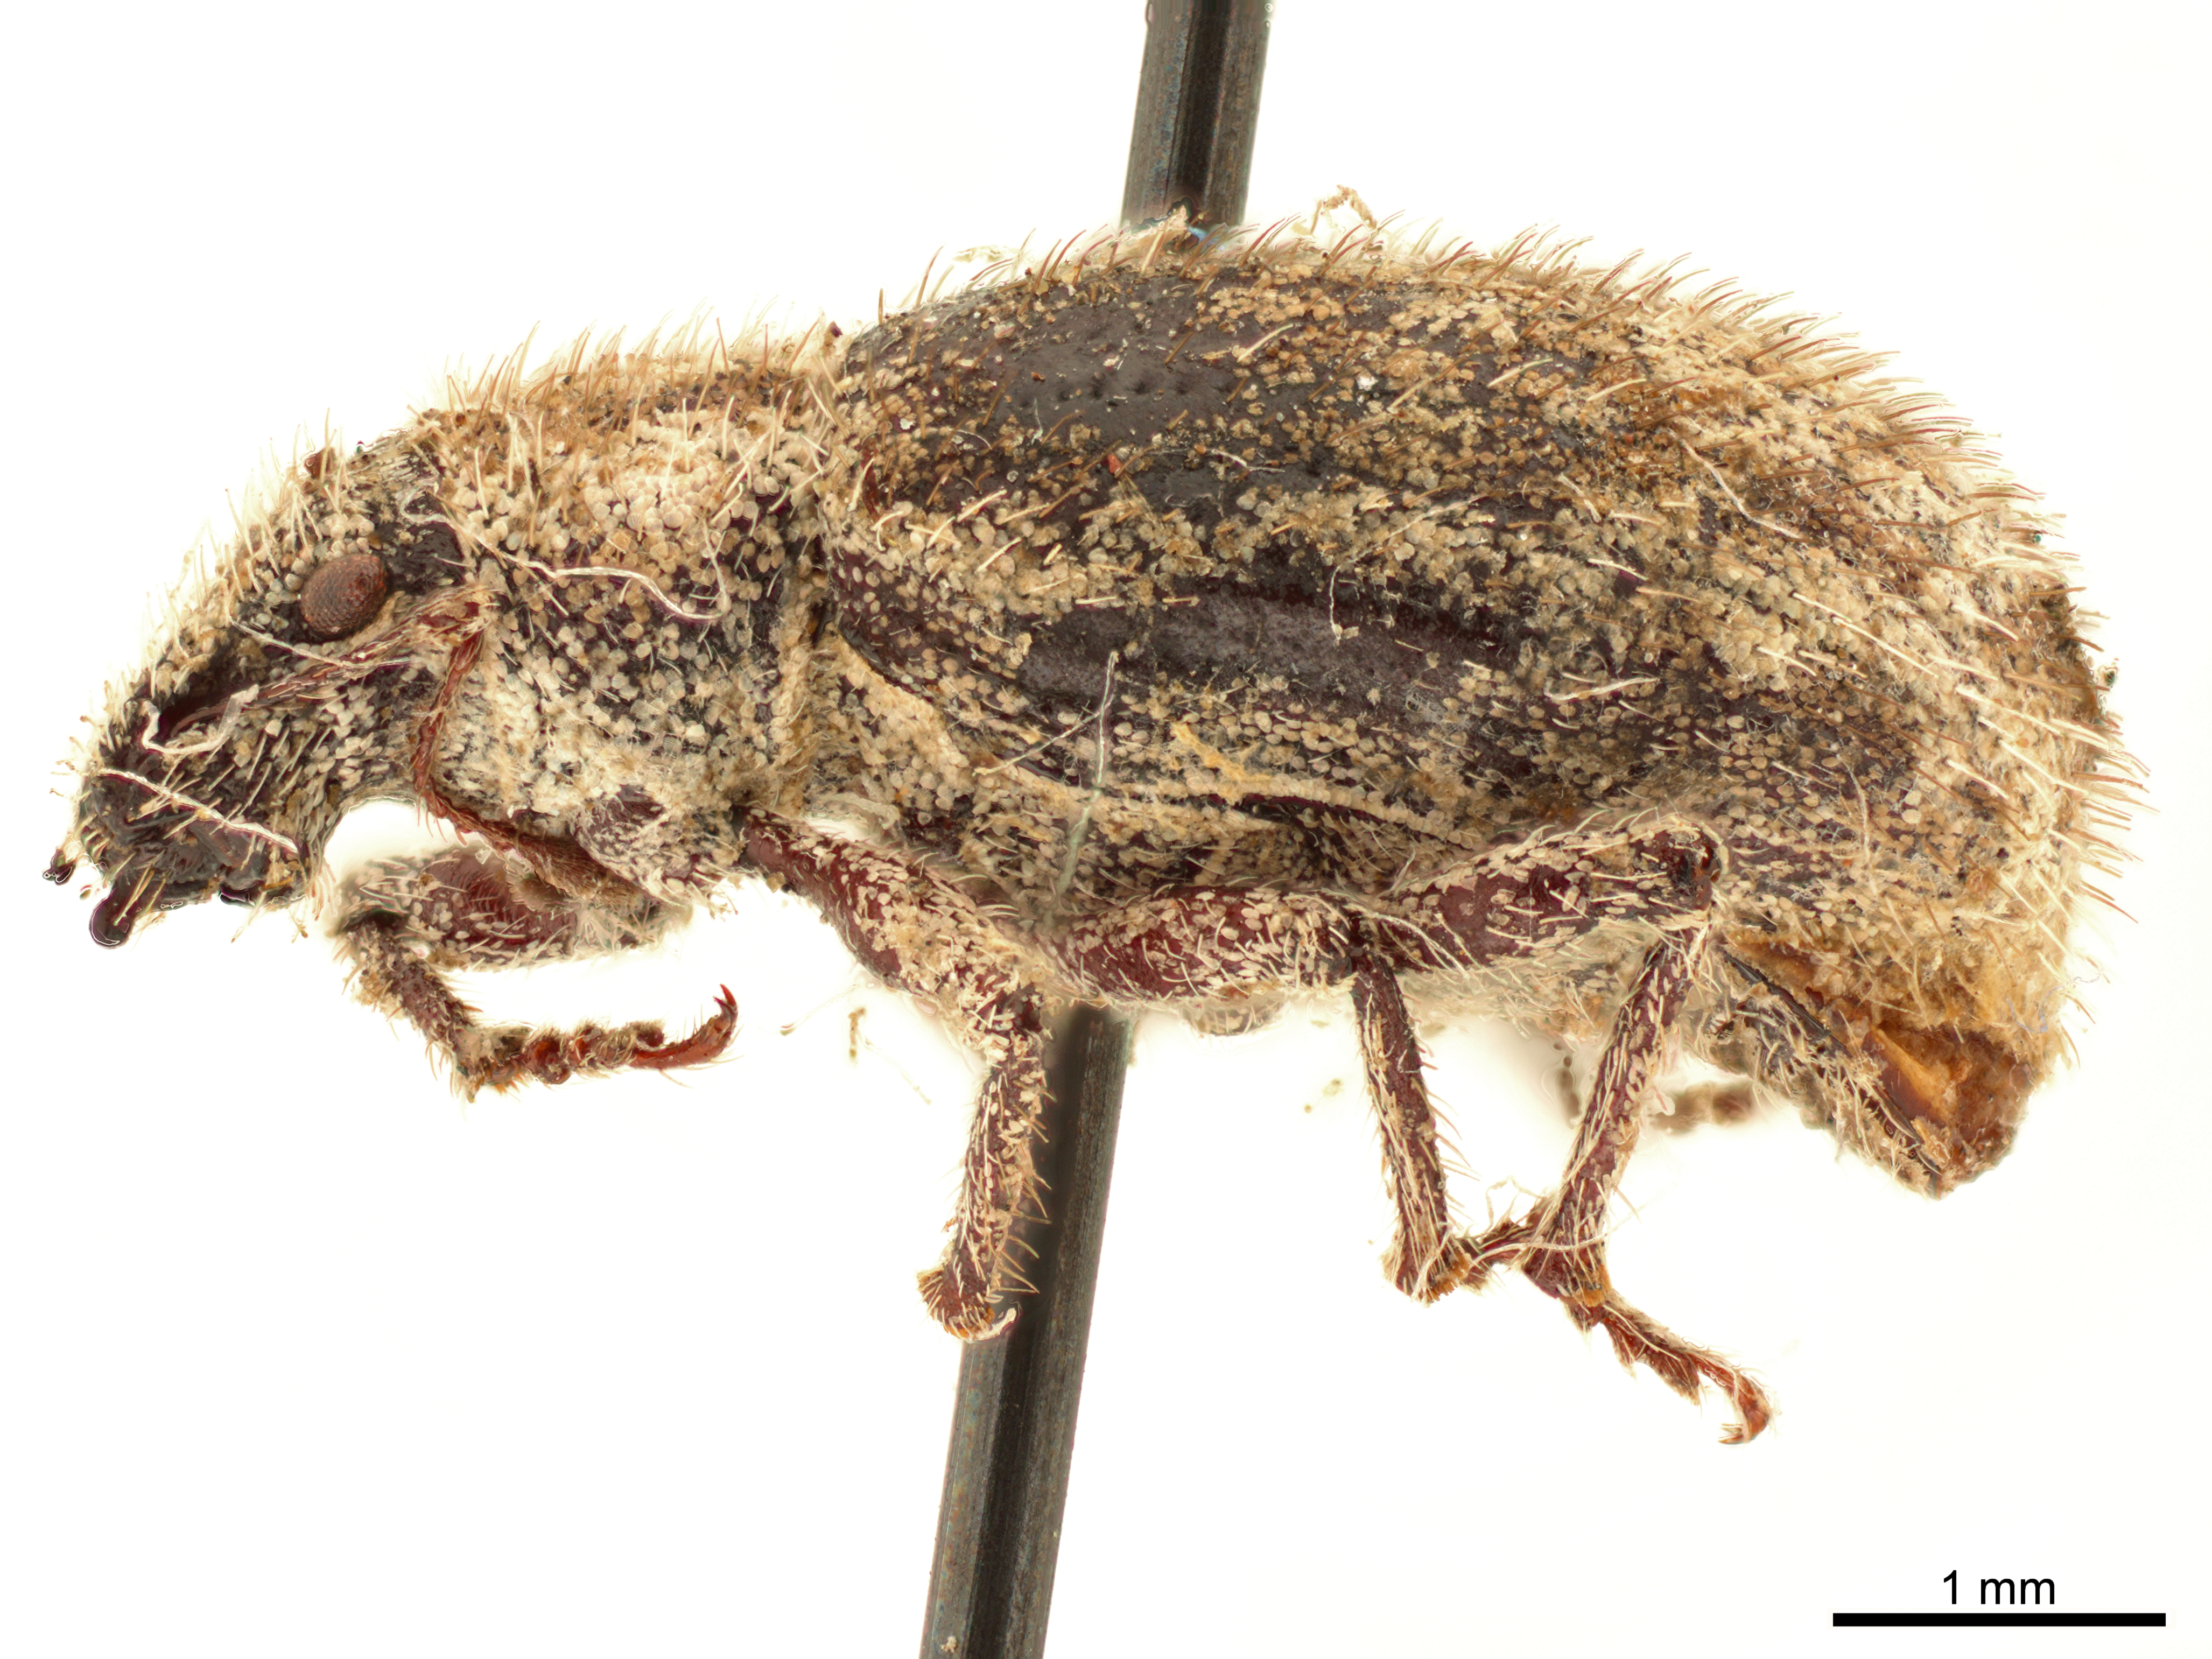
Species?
Strophomorphus porcellus
